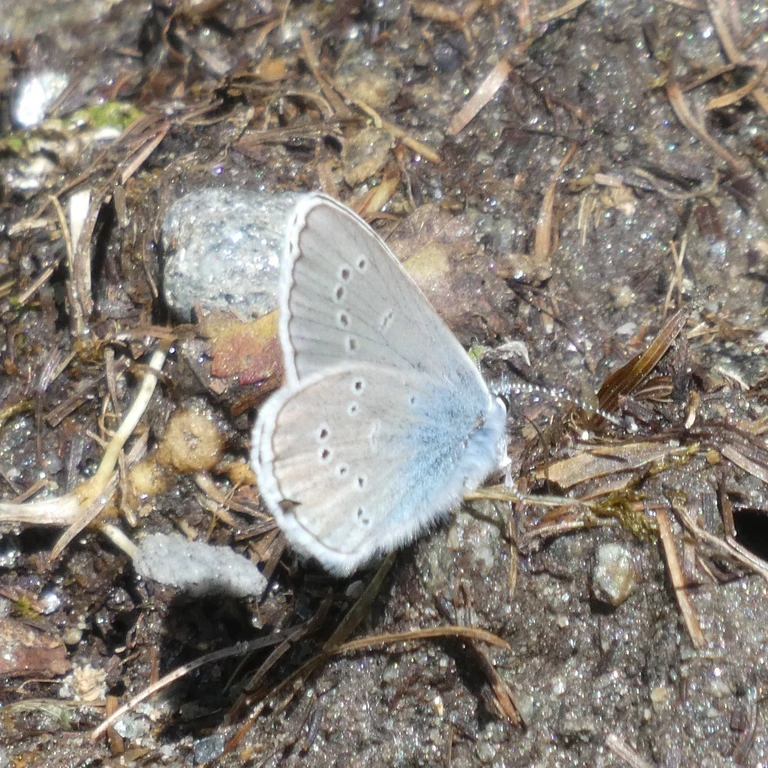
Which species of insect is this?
Cyaniris semiargus
